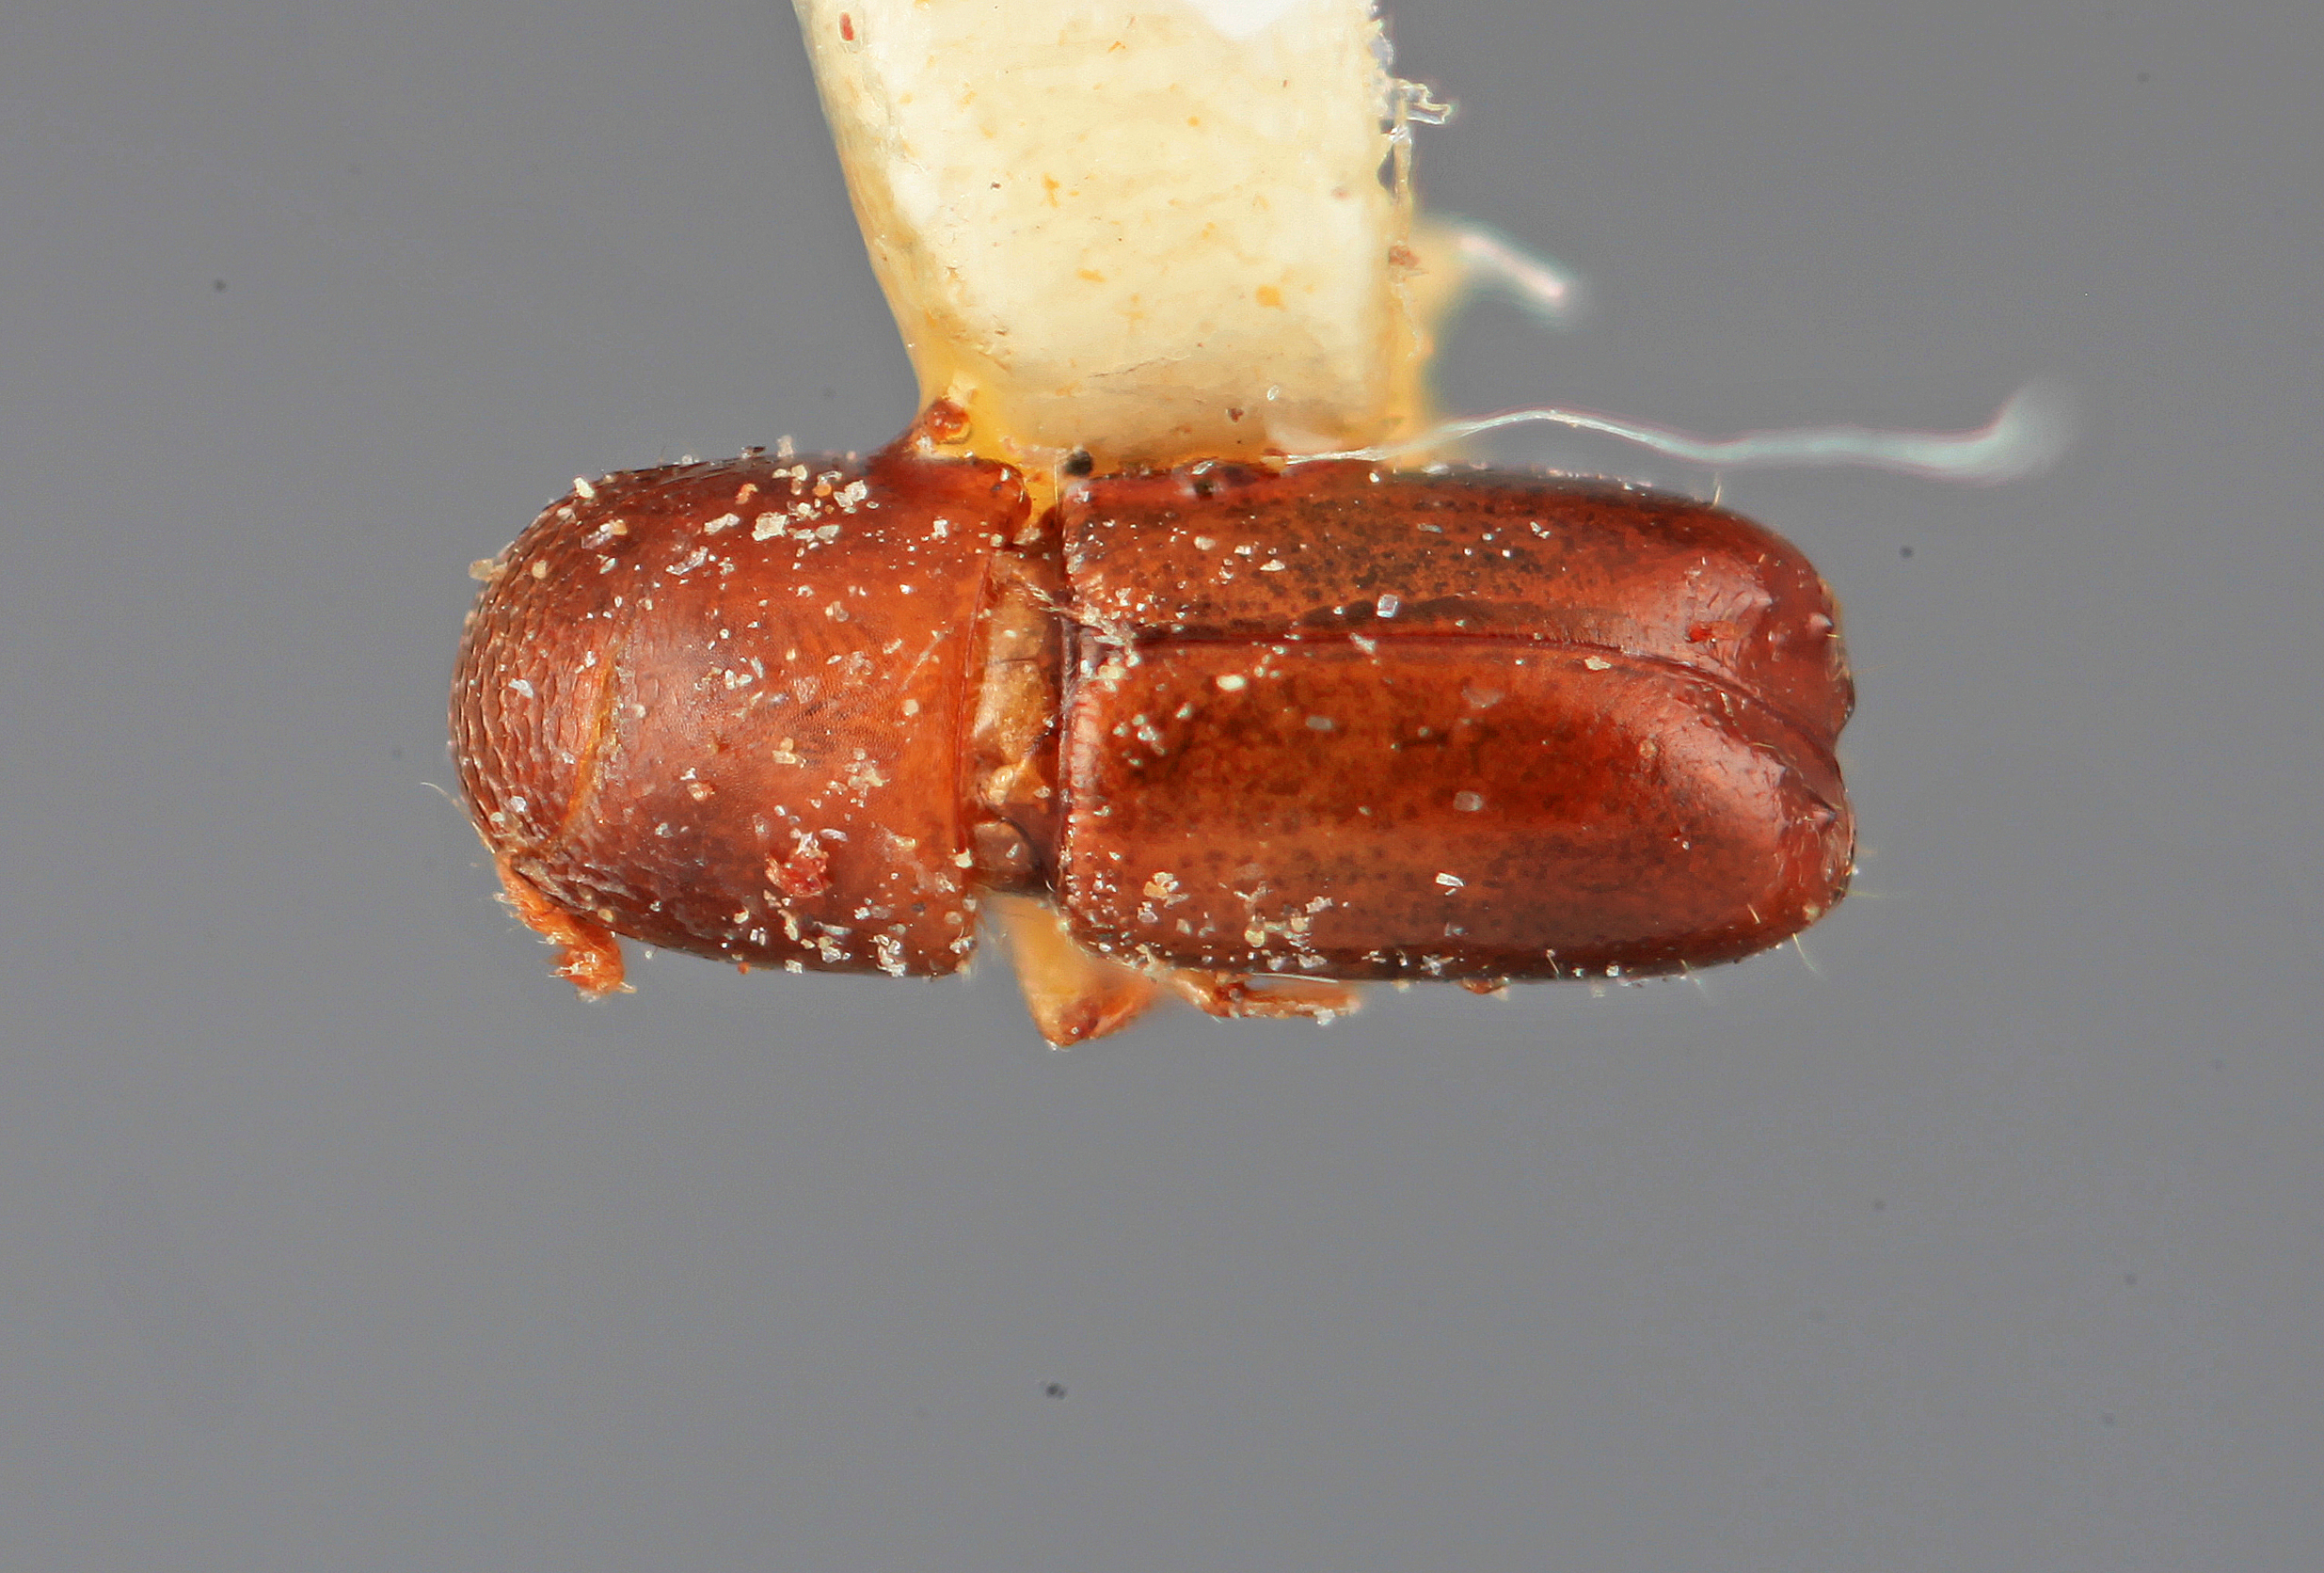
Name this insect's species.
Monarthrum obscuriceps
